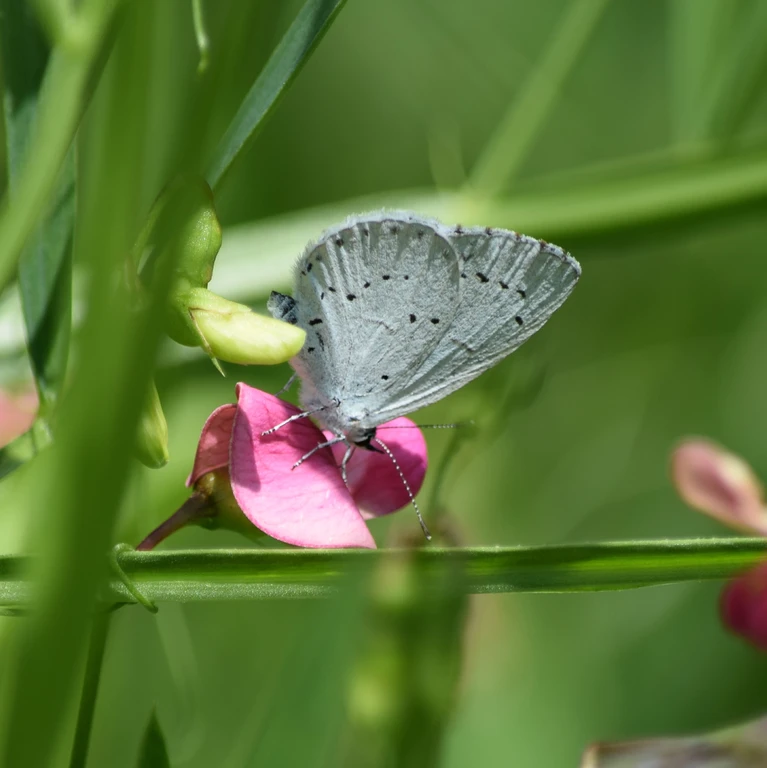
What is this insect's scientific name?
Celastrina argiolus
